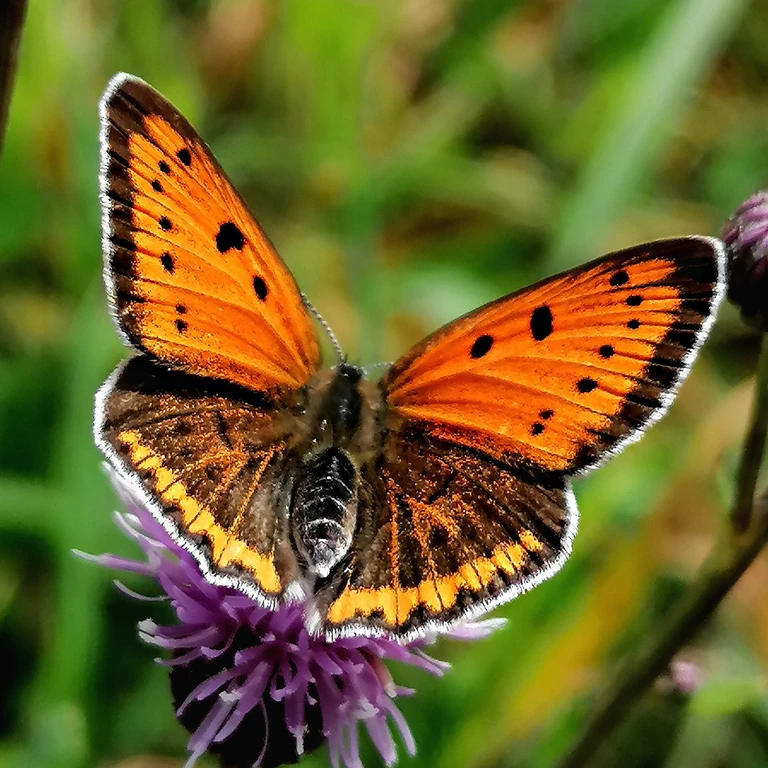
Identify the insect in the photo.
Lycaena dispar
